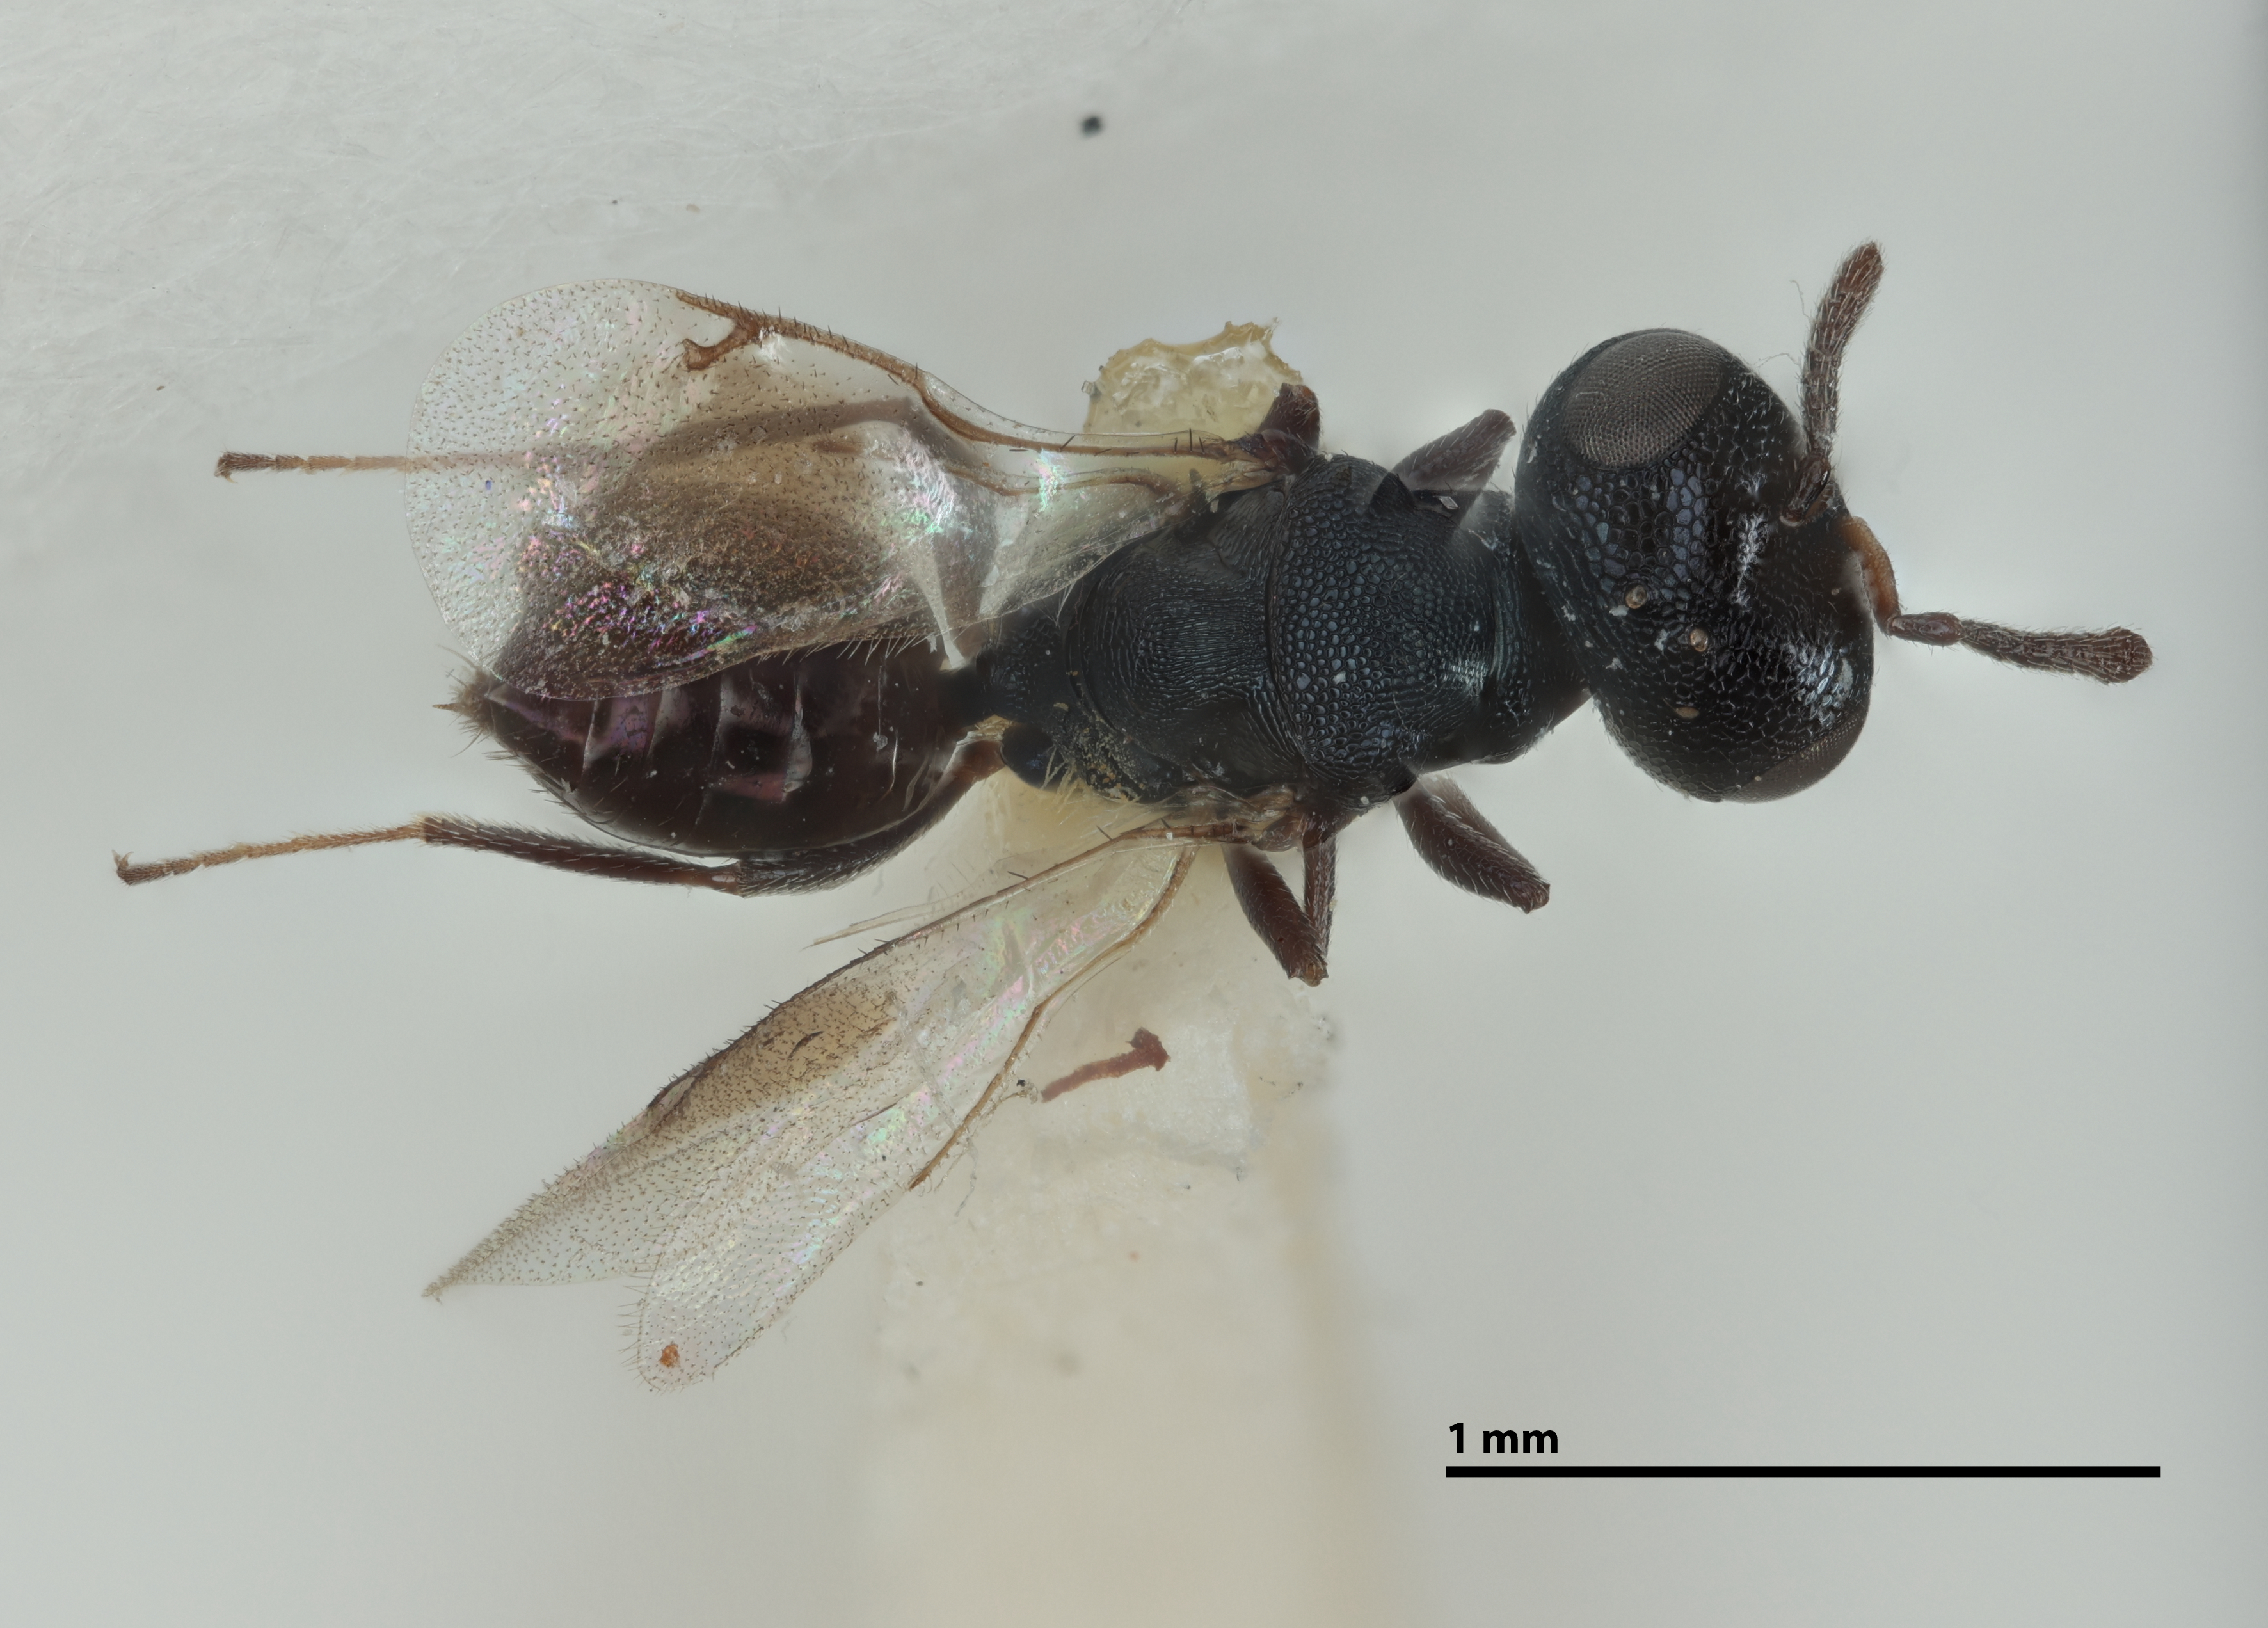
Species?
Yosemitea latifrons
